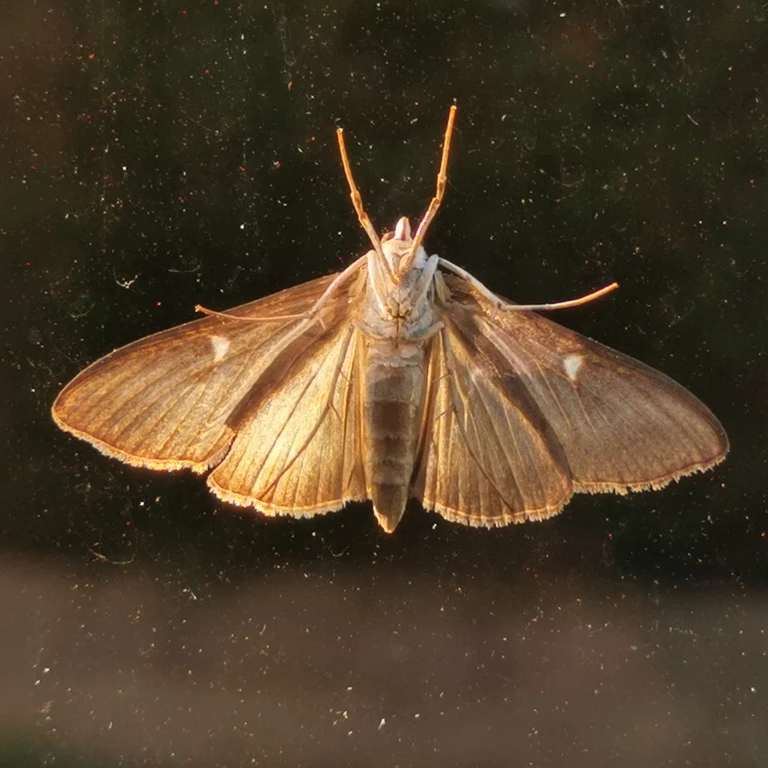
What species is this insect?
Cydalima perspectalis
